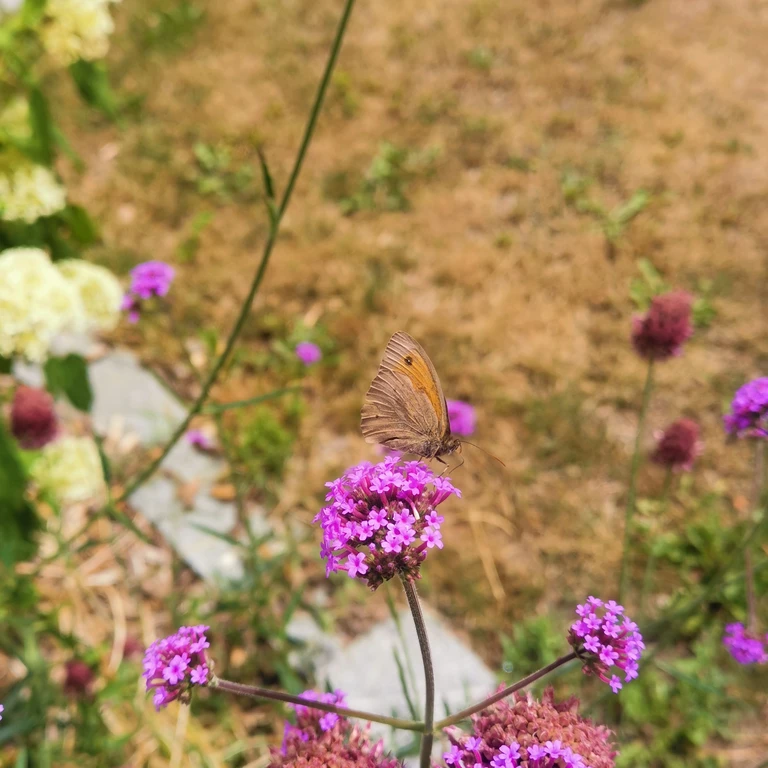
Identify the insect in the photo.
Maniola jurtina
